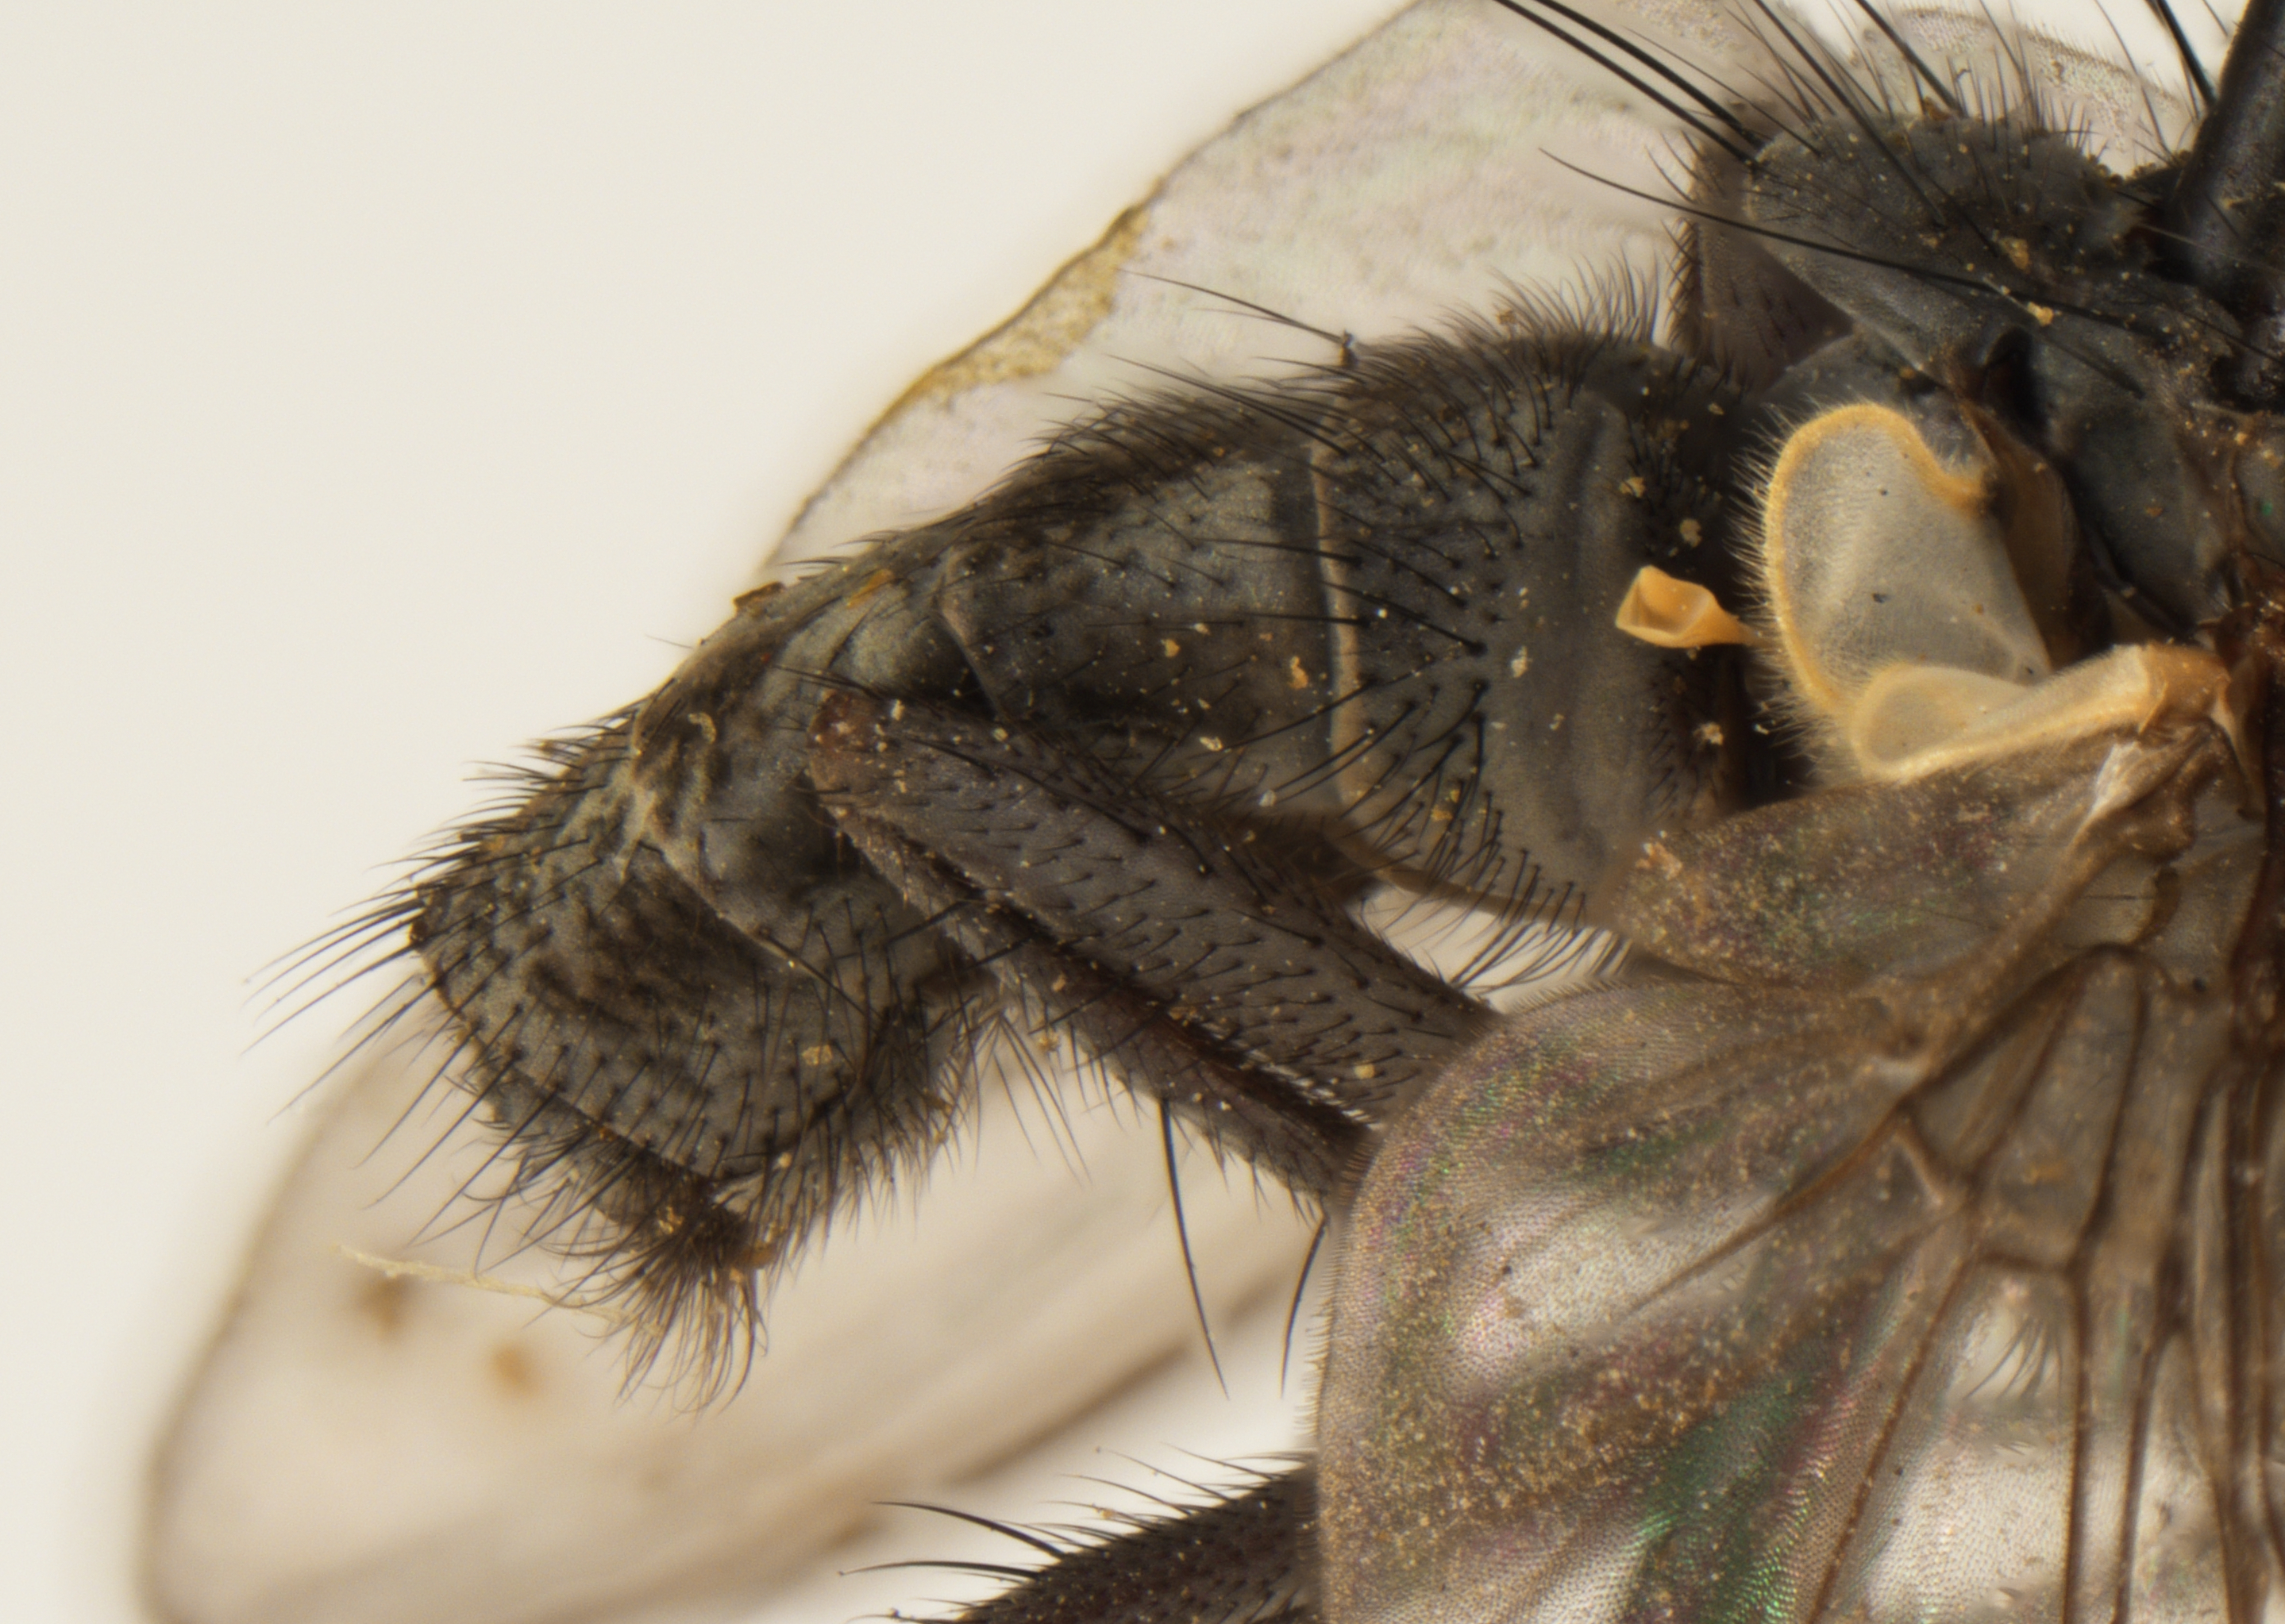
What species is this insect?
Lispoides uniseta
